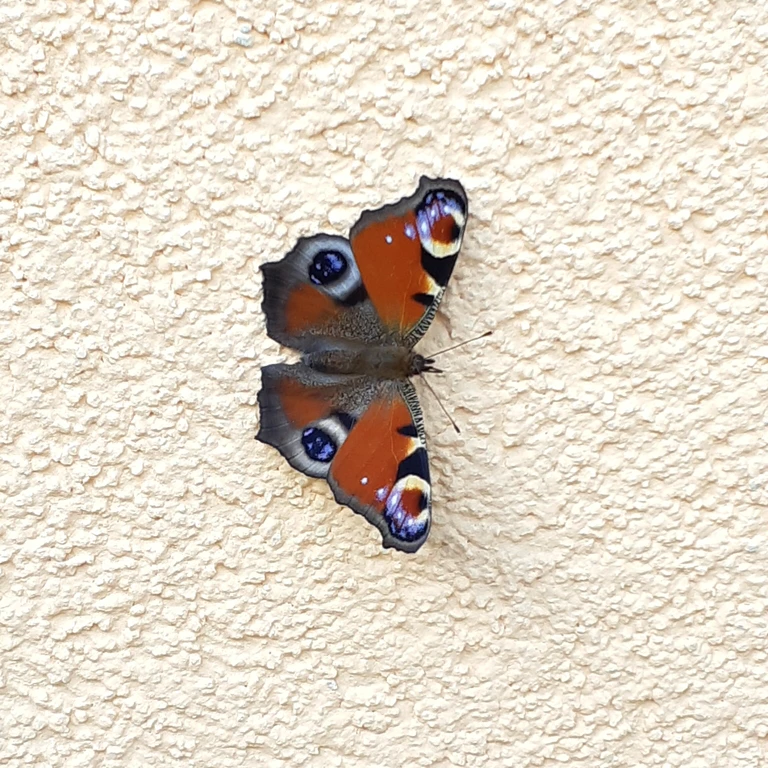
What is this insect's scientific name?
Aglais io
